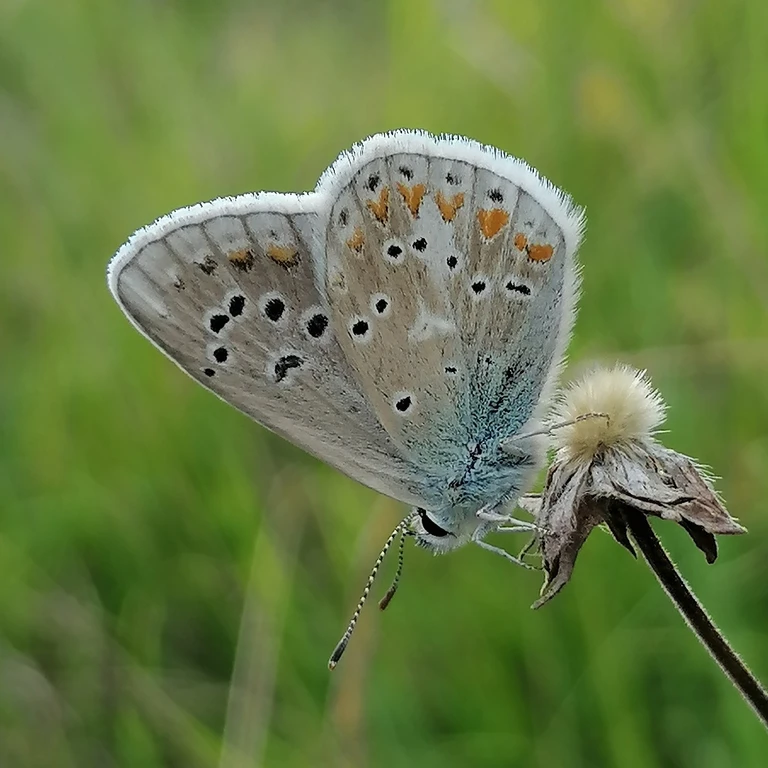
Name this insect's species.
Polyommatus dorylas
